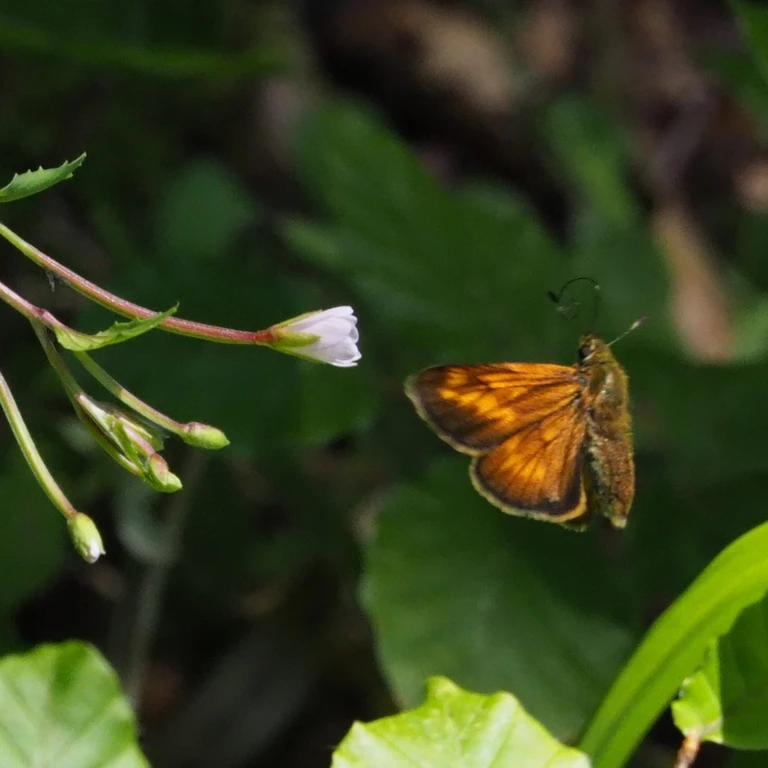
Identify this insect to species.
Ochlodes sylvanus (also Ochlodes venata)
